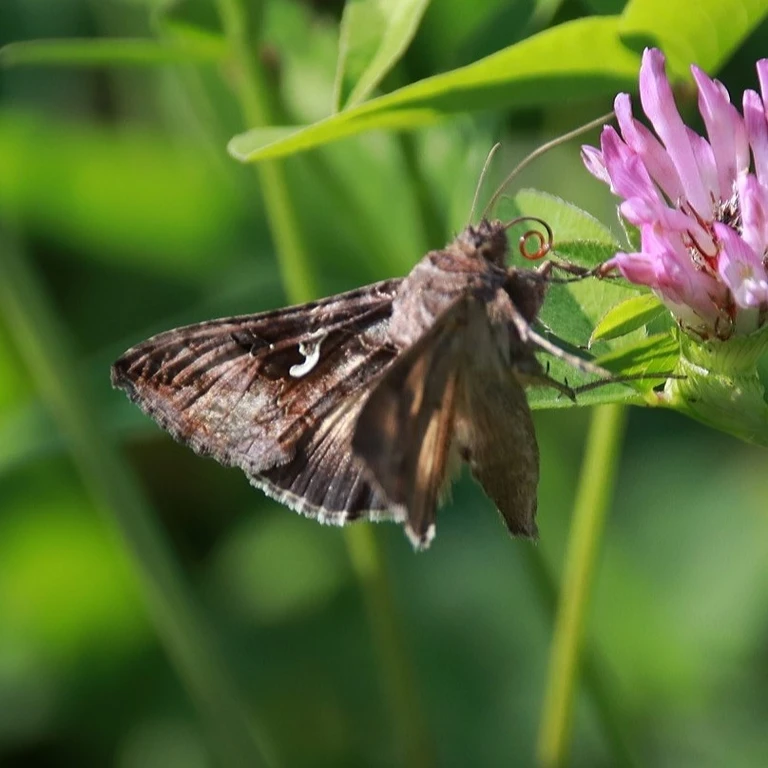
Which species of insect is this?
Autographa gamma
